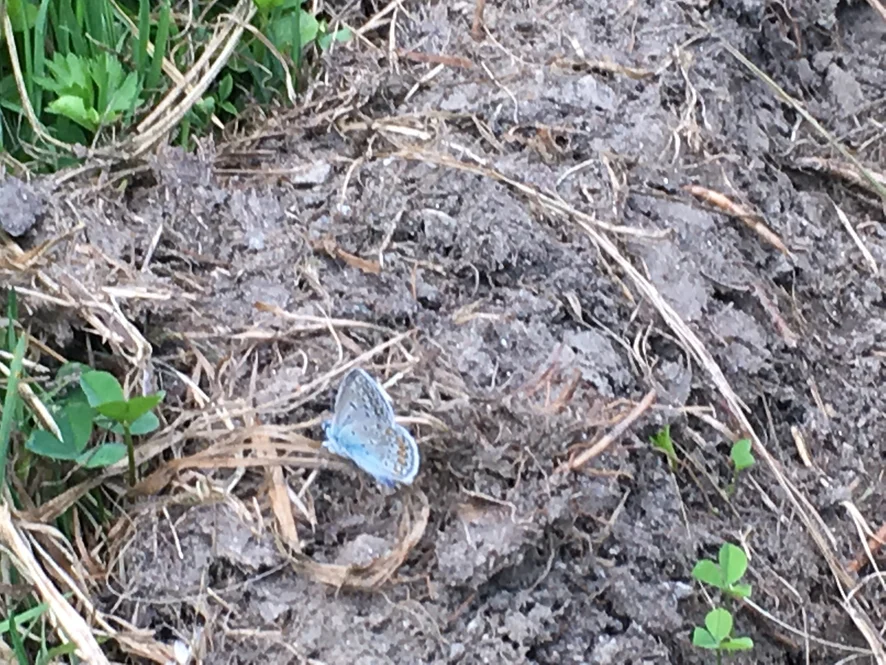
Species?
Polyommatus icarus
